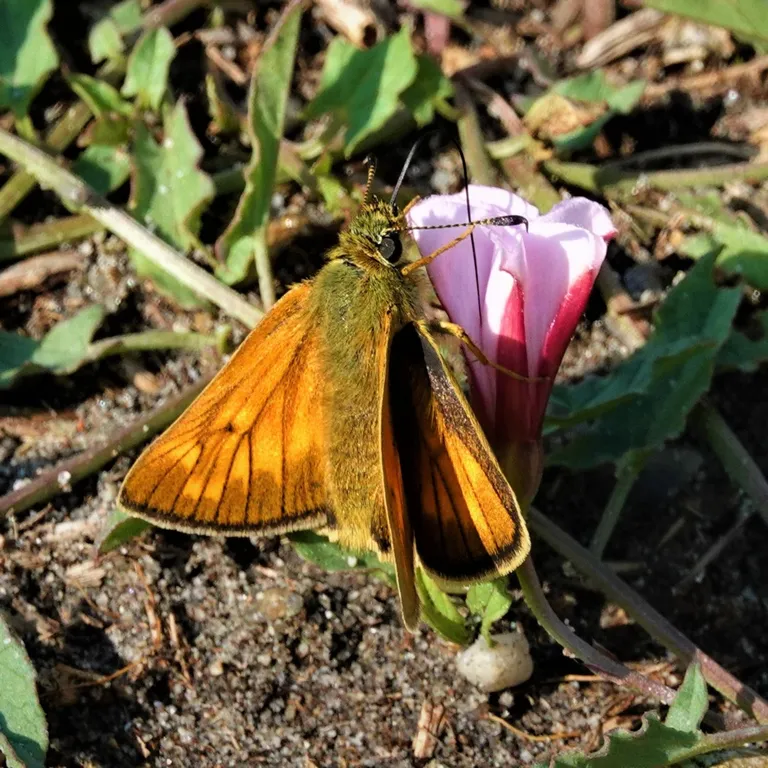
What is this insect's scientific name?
Ochlodes sylvanus (also Ochlodes venata)
